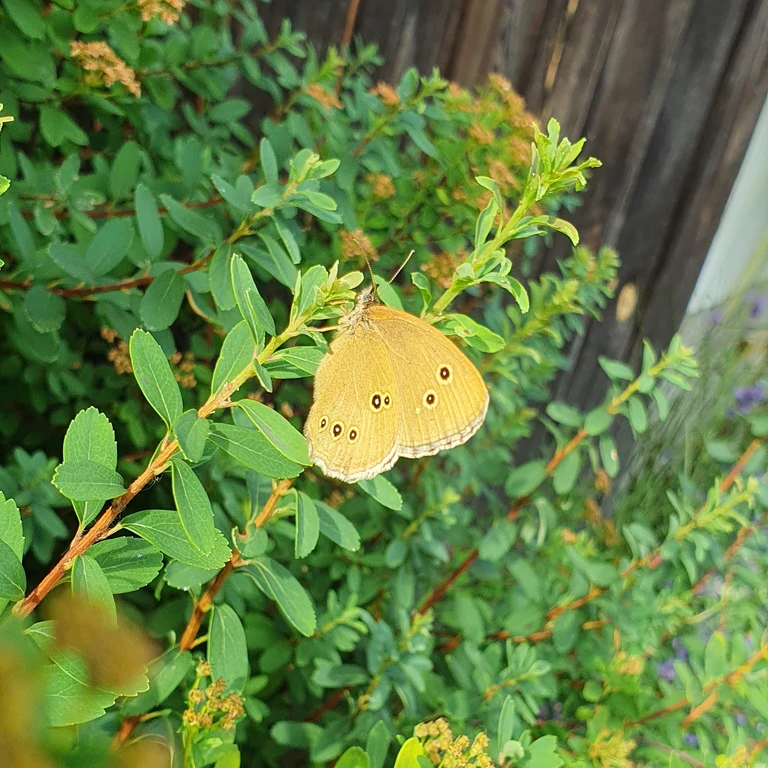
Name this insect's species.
Aphantopus hyperantus
